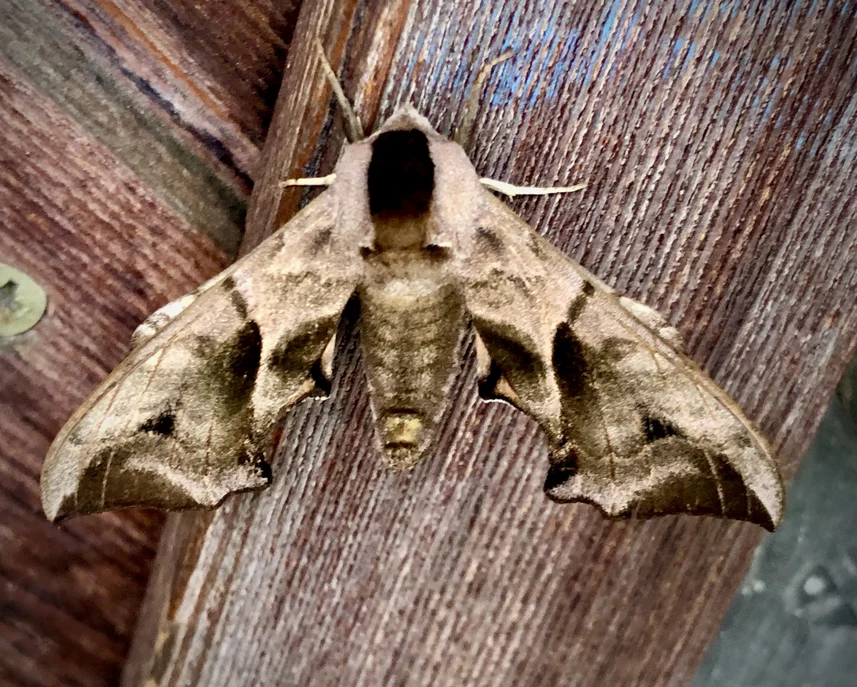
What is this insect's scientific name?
Smerinthus ocellata
